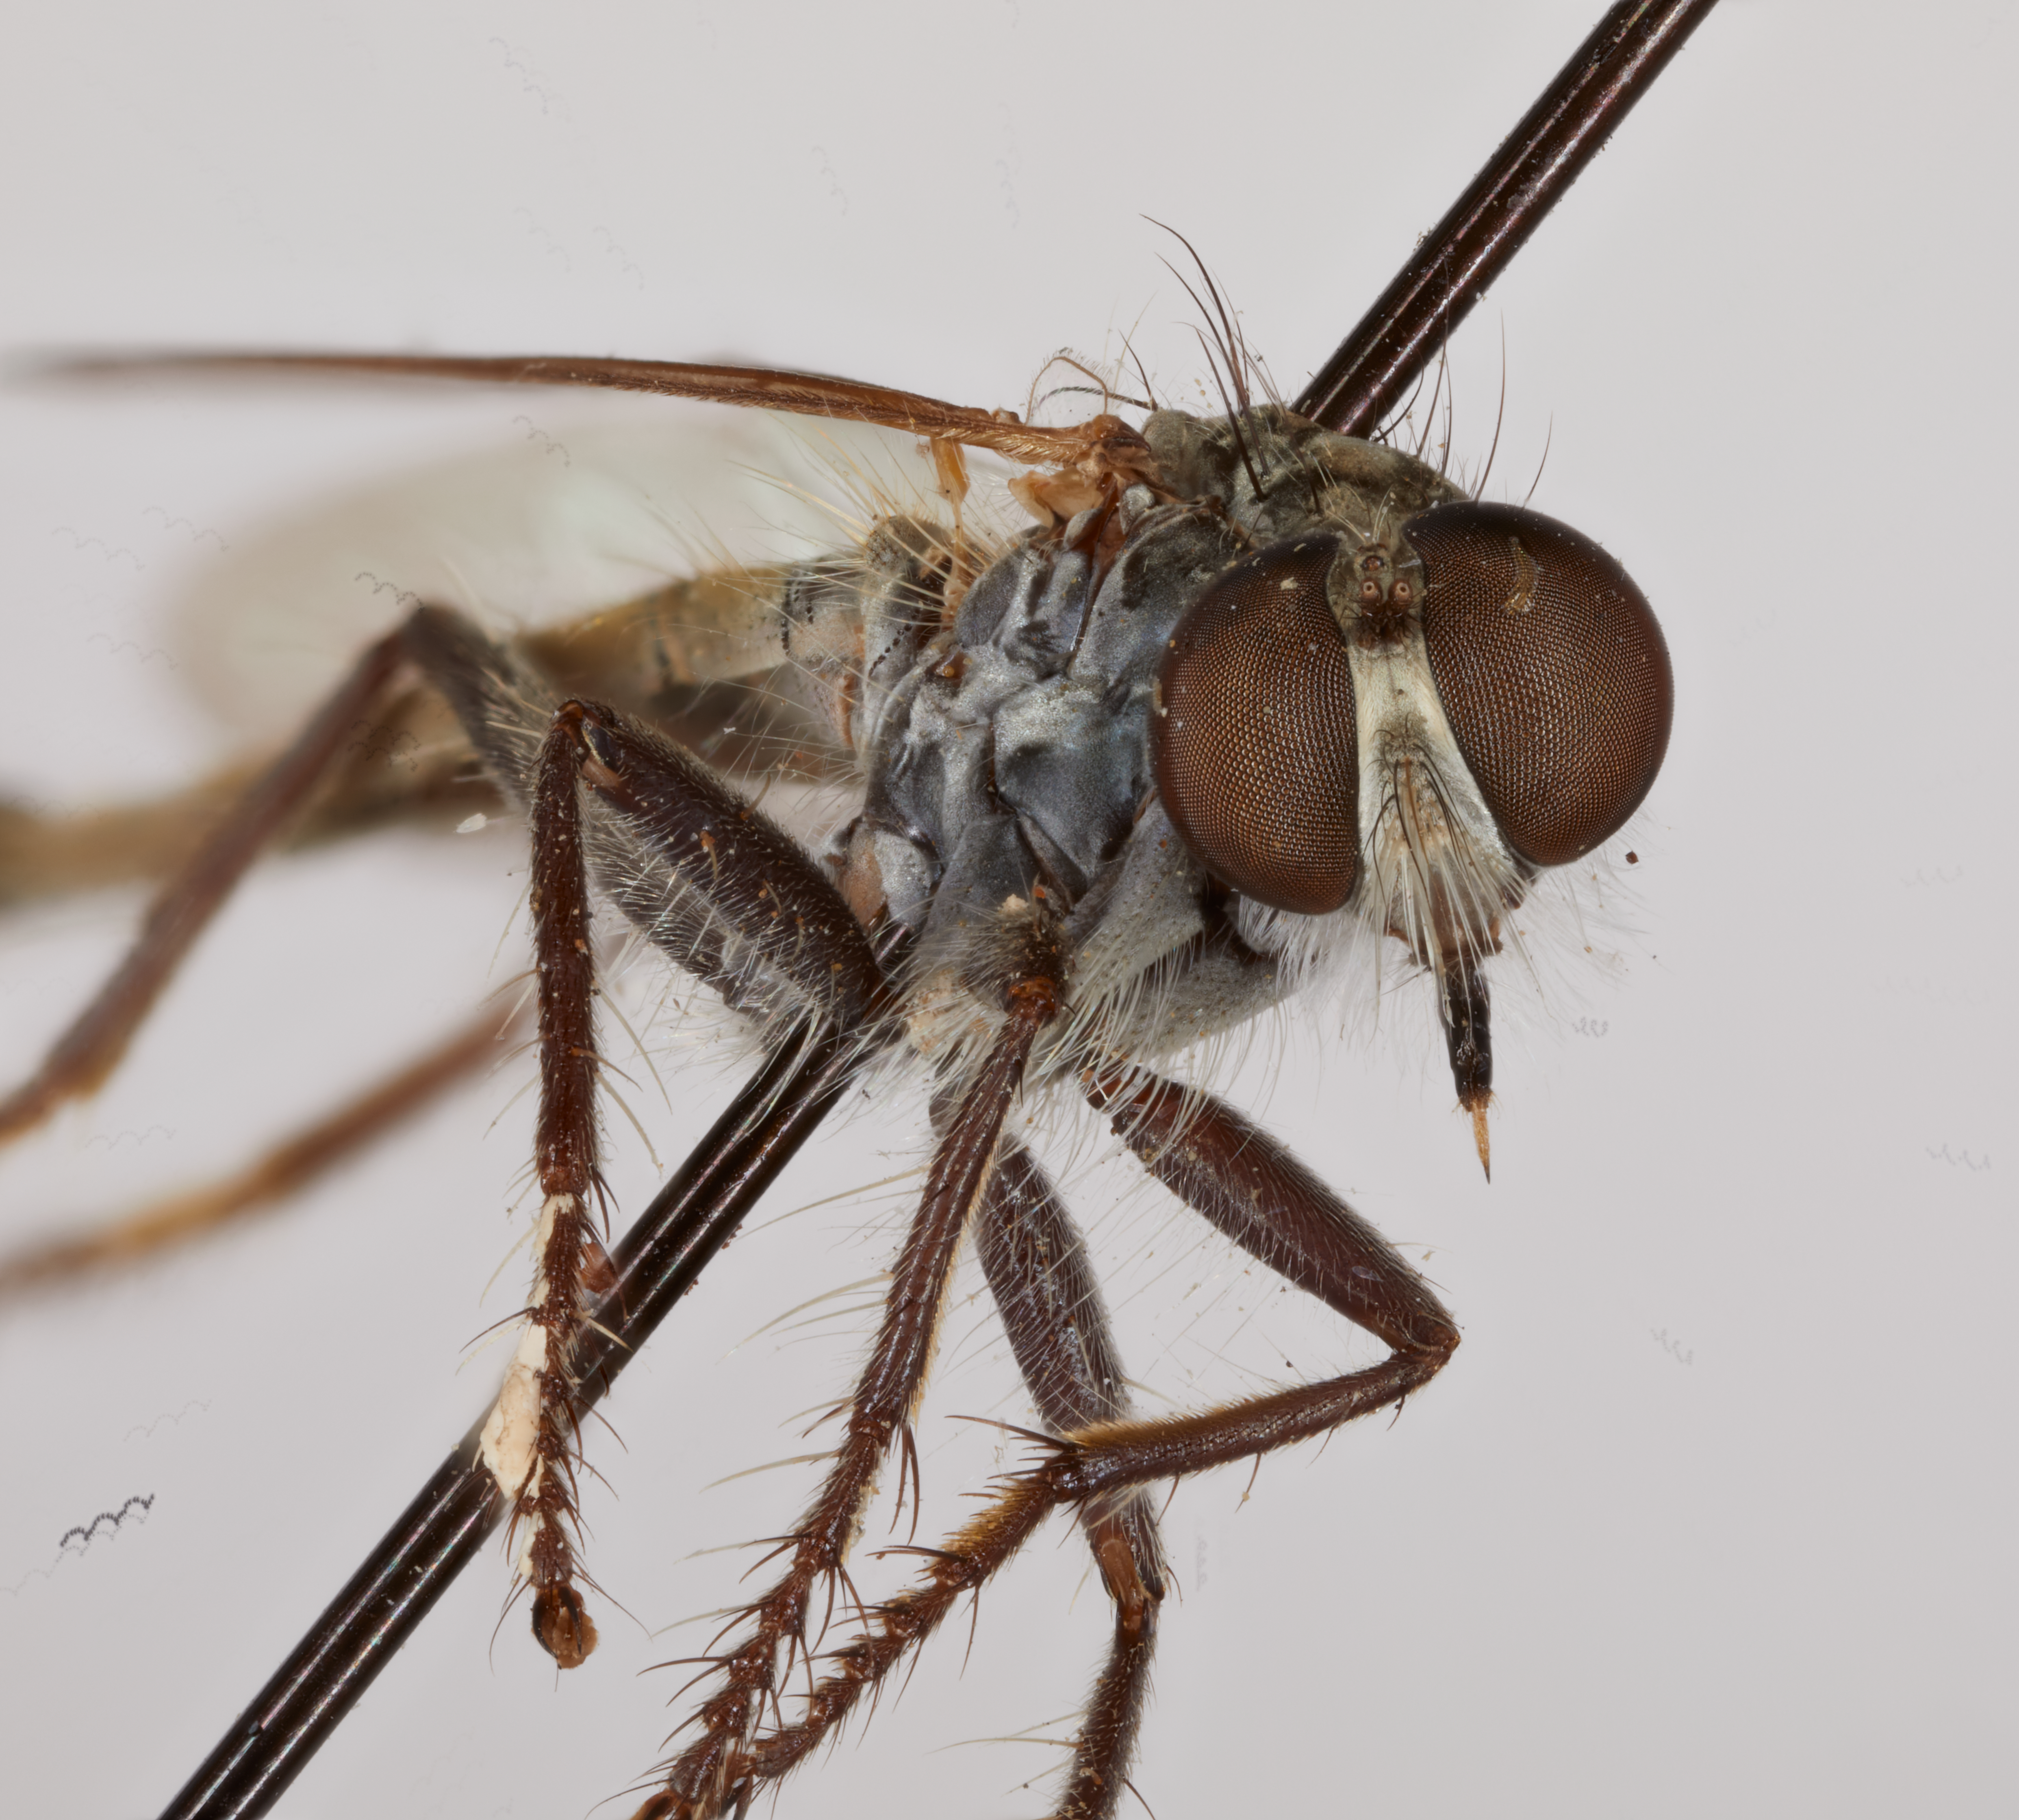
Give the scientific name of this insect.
Asilus fulviventris
